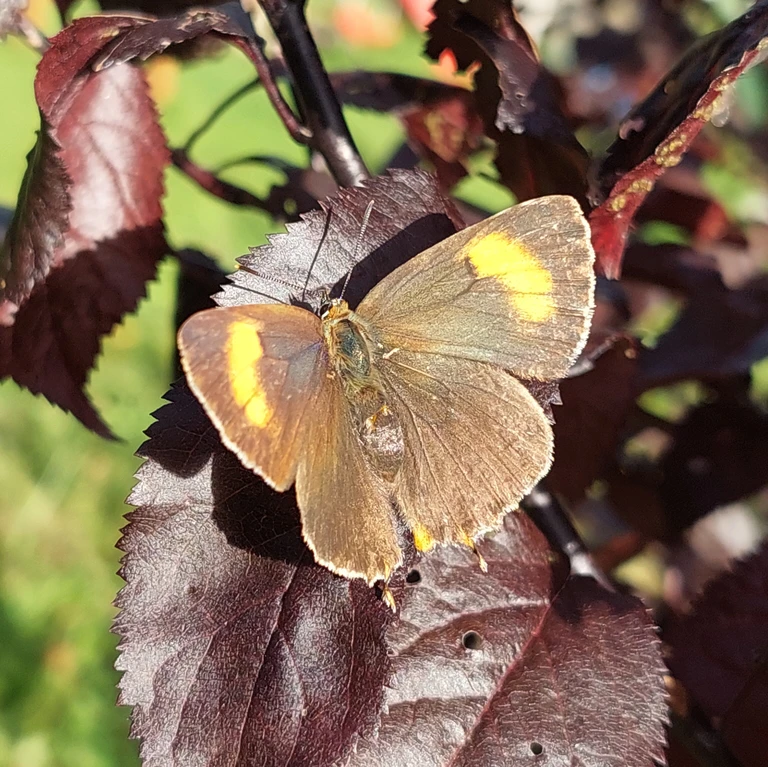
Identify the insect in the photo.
Thecla betulae
